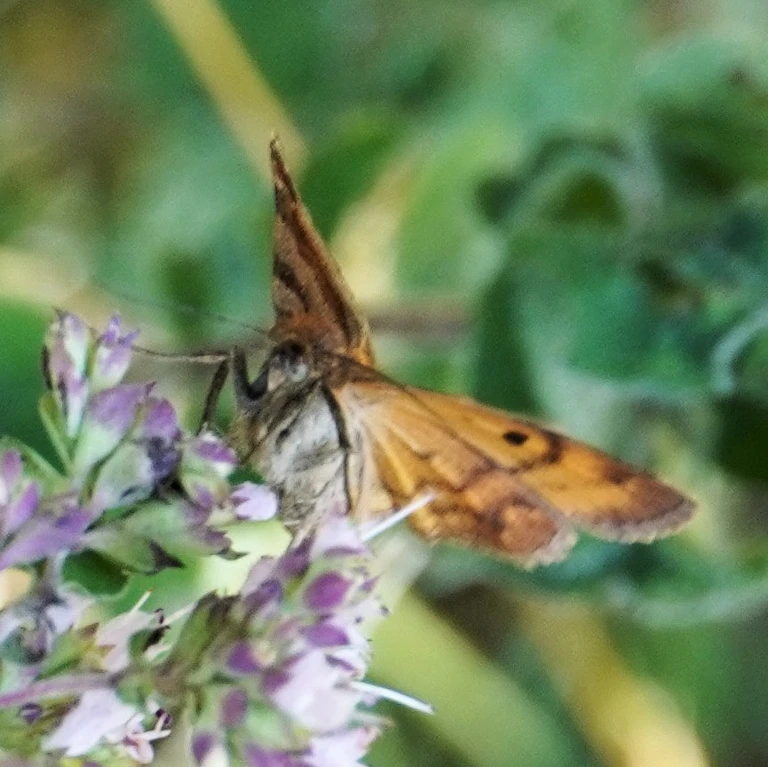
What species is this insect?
Euclidia glyphica
